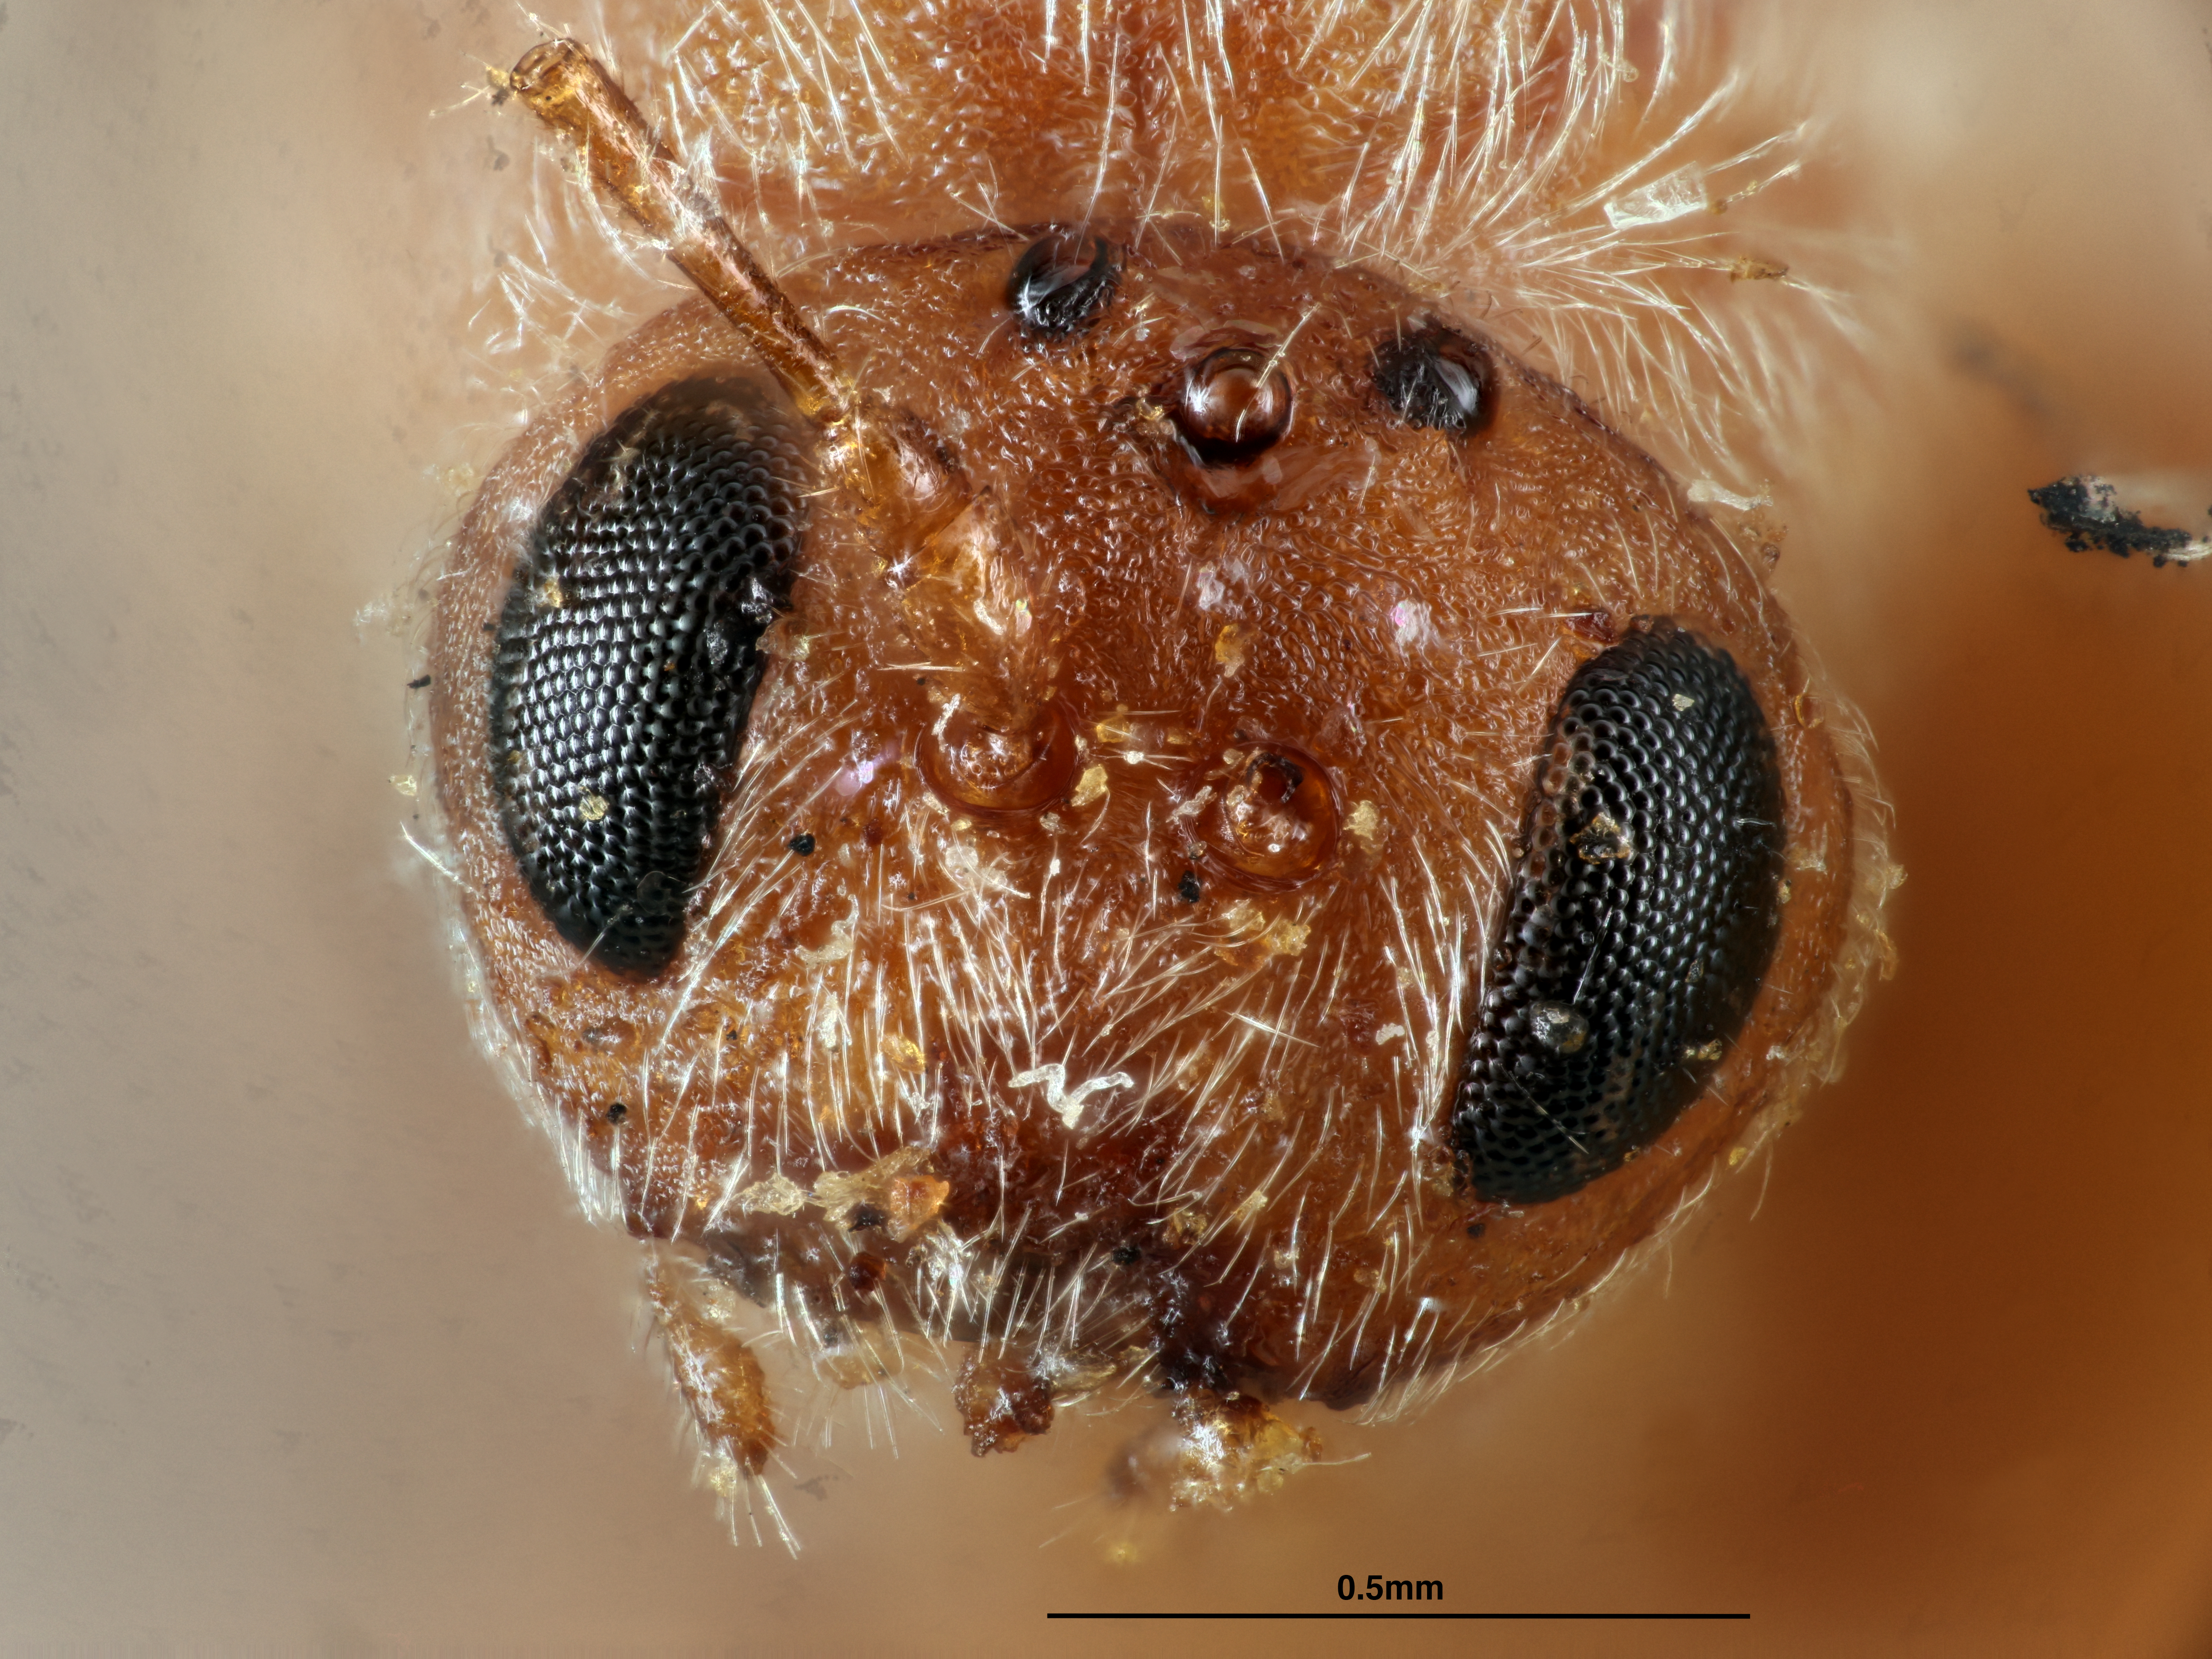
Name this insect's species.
Disholcaspis conalis
